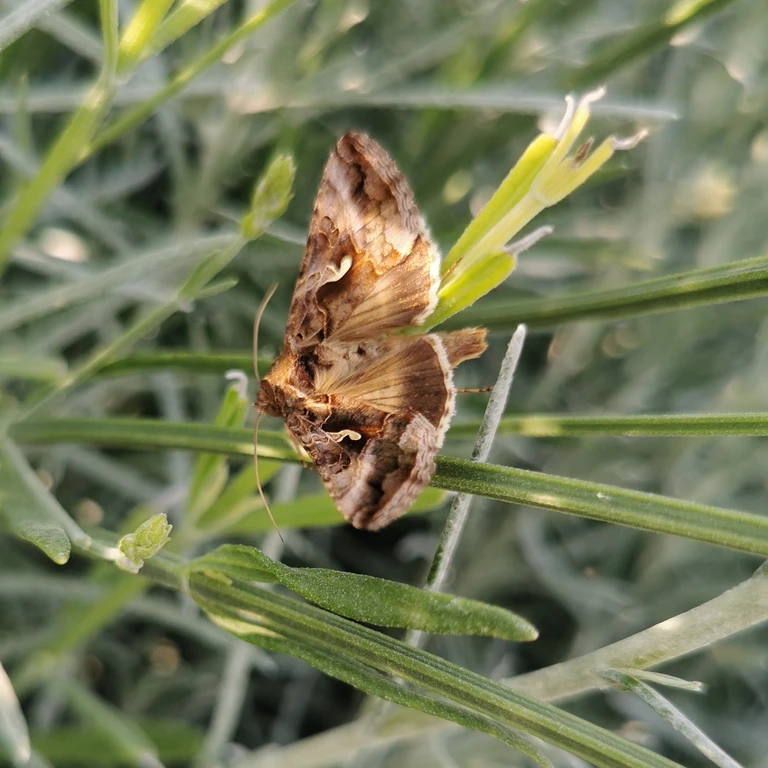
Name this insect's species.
Autographa gamma
